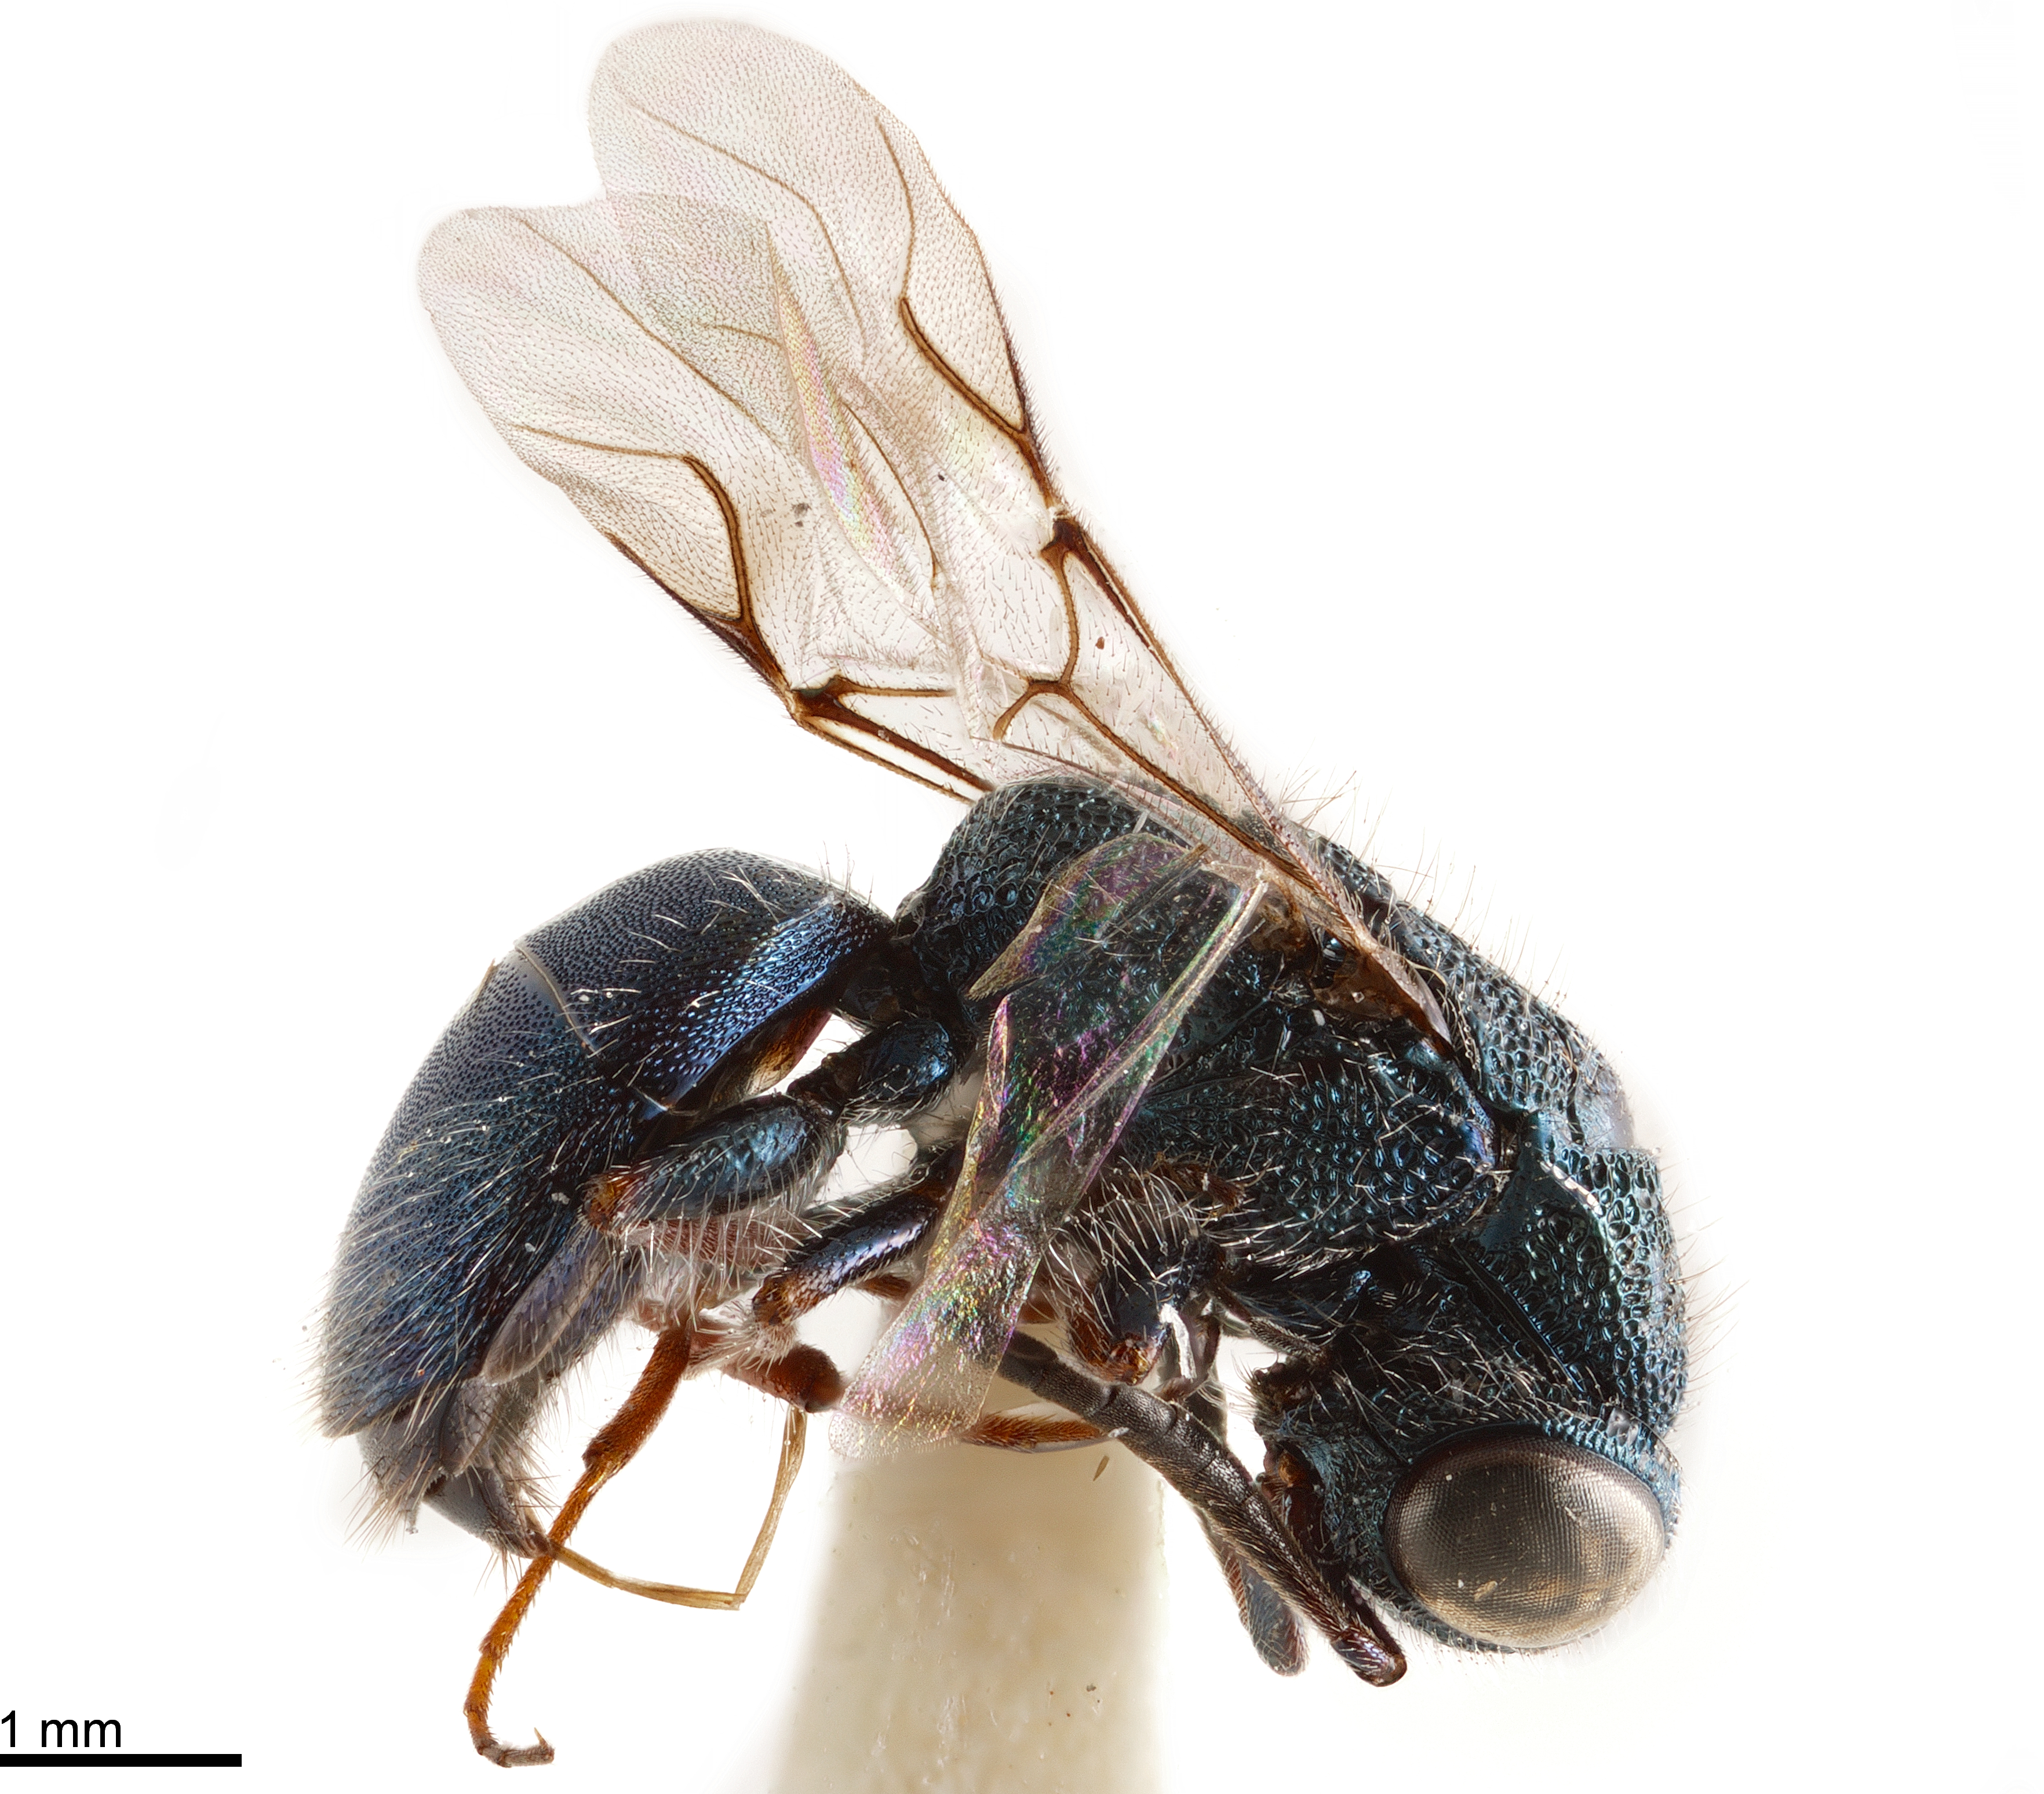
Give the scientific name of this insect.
Anachrysis paradoxa
